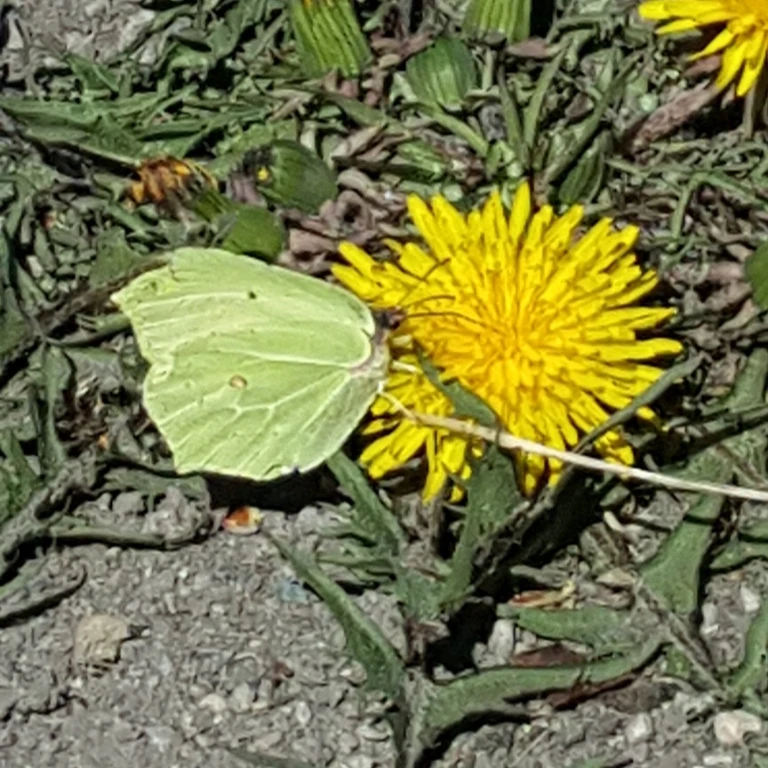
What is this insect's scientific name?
Gonepteryx rhamni
